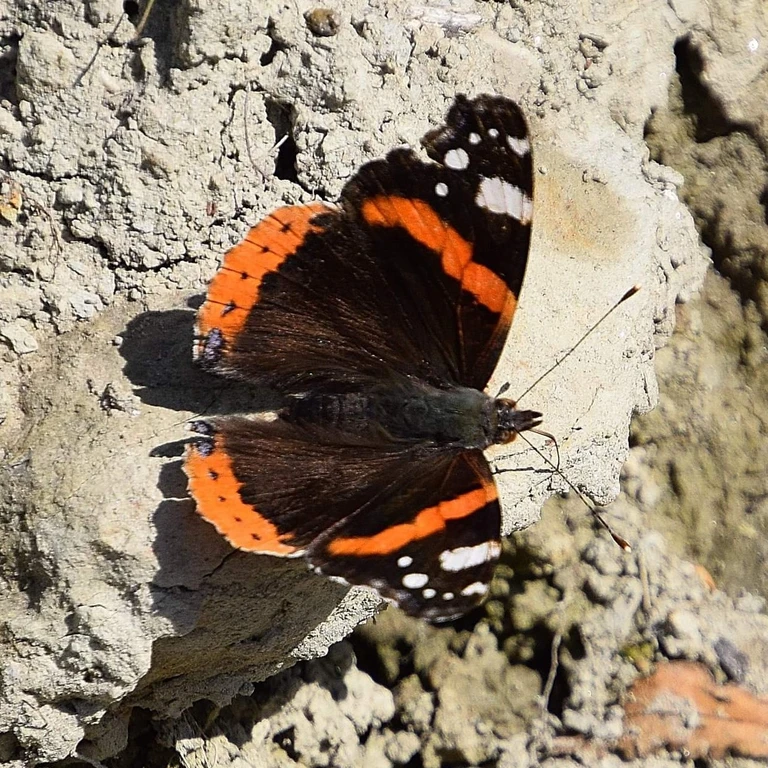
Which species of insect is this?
Vanessa atalanta
